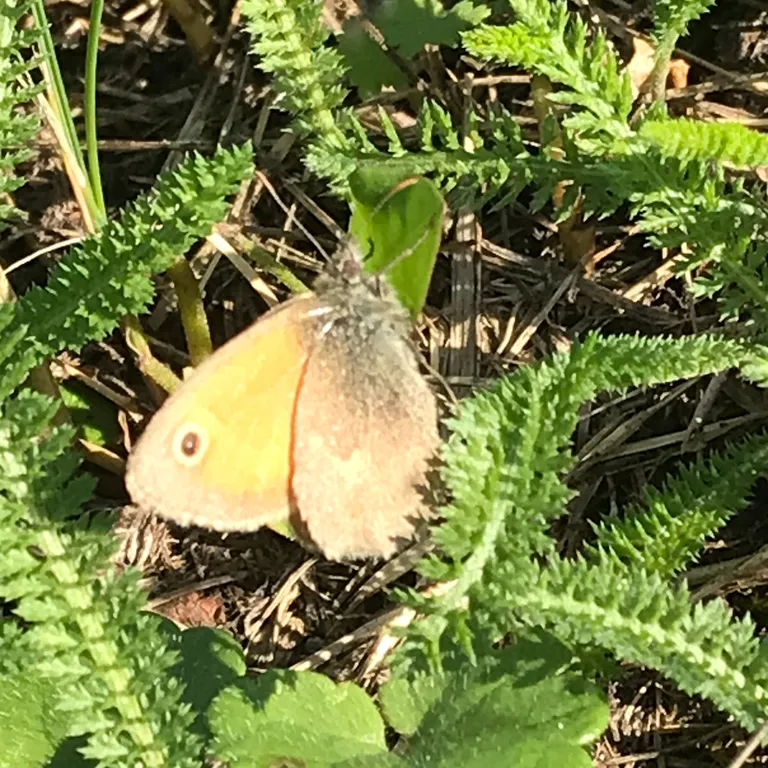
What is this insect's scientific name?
Coenonympha pamphilus
